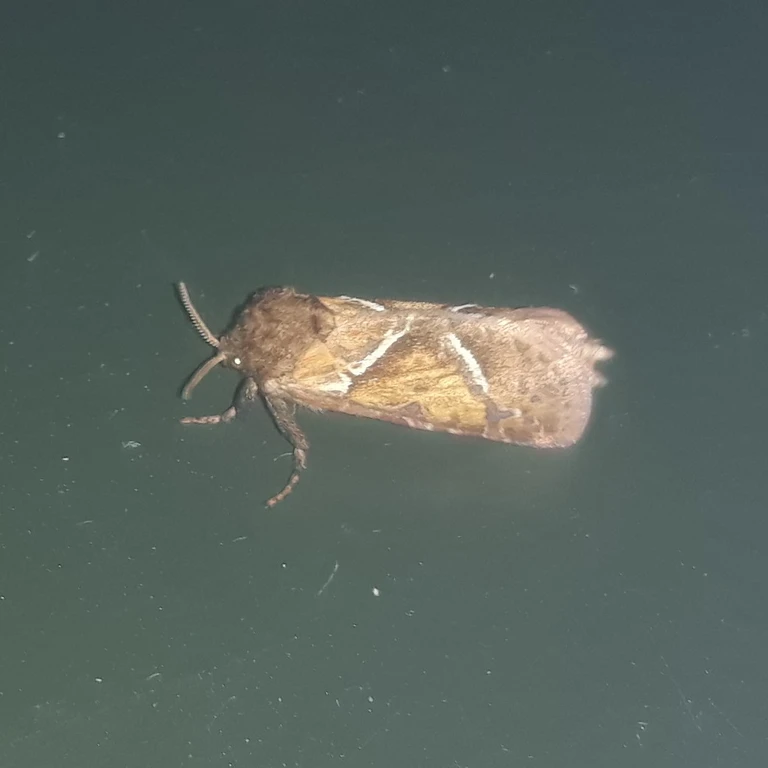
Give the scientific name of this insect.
Triodia sylvina
